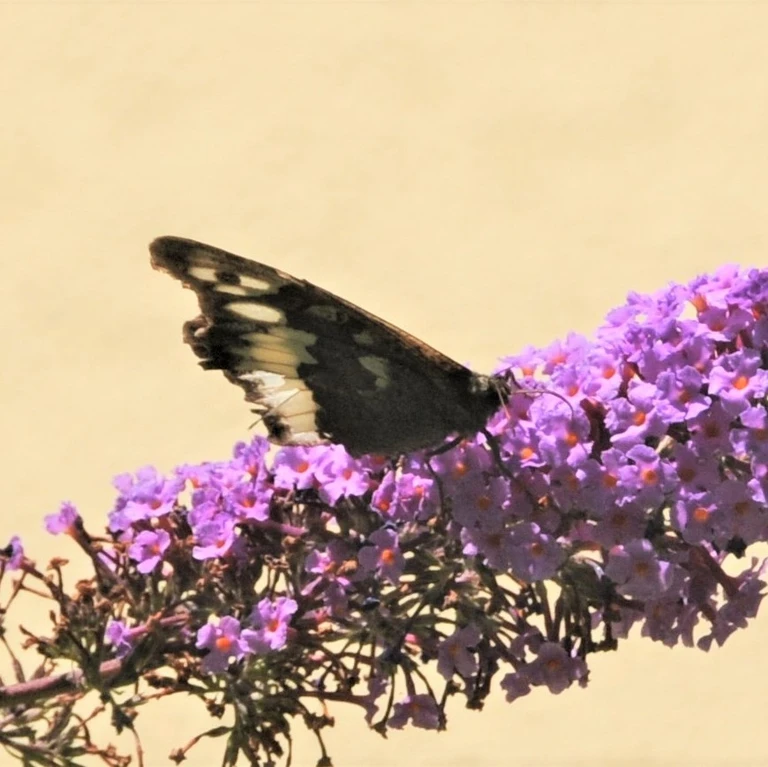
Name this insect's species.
Brintesia circe
